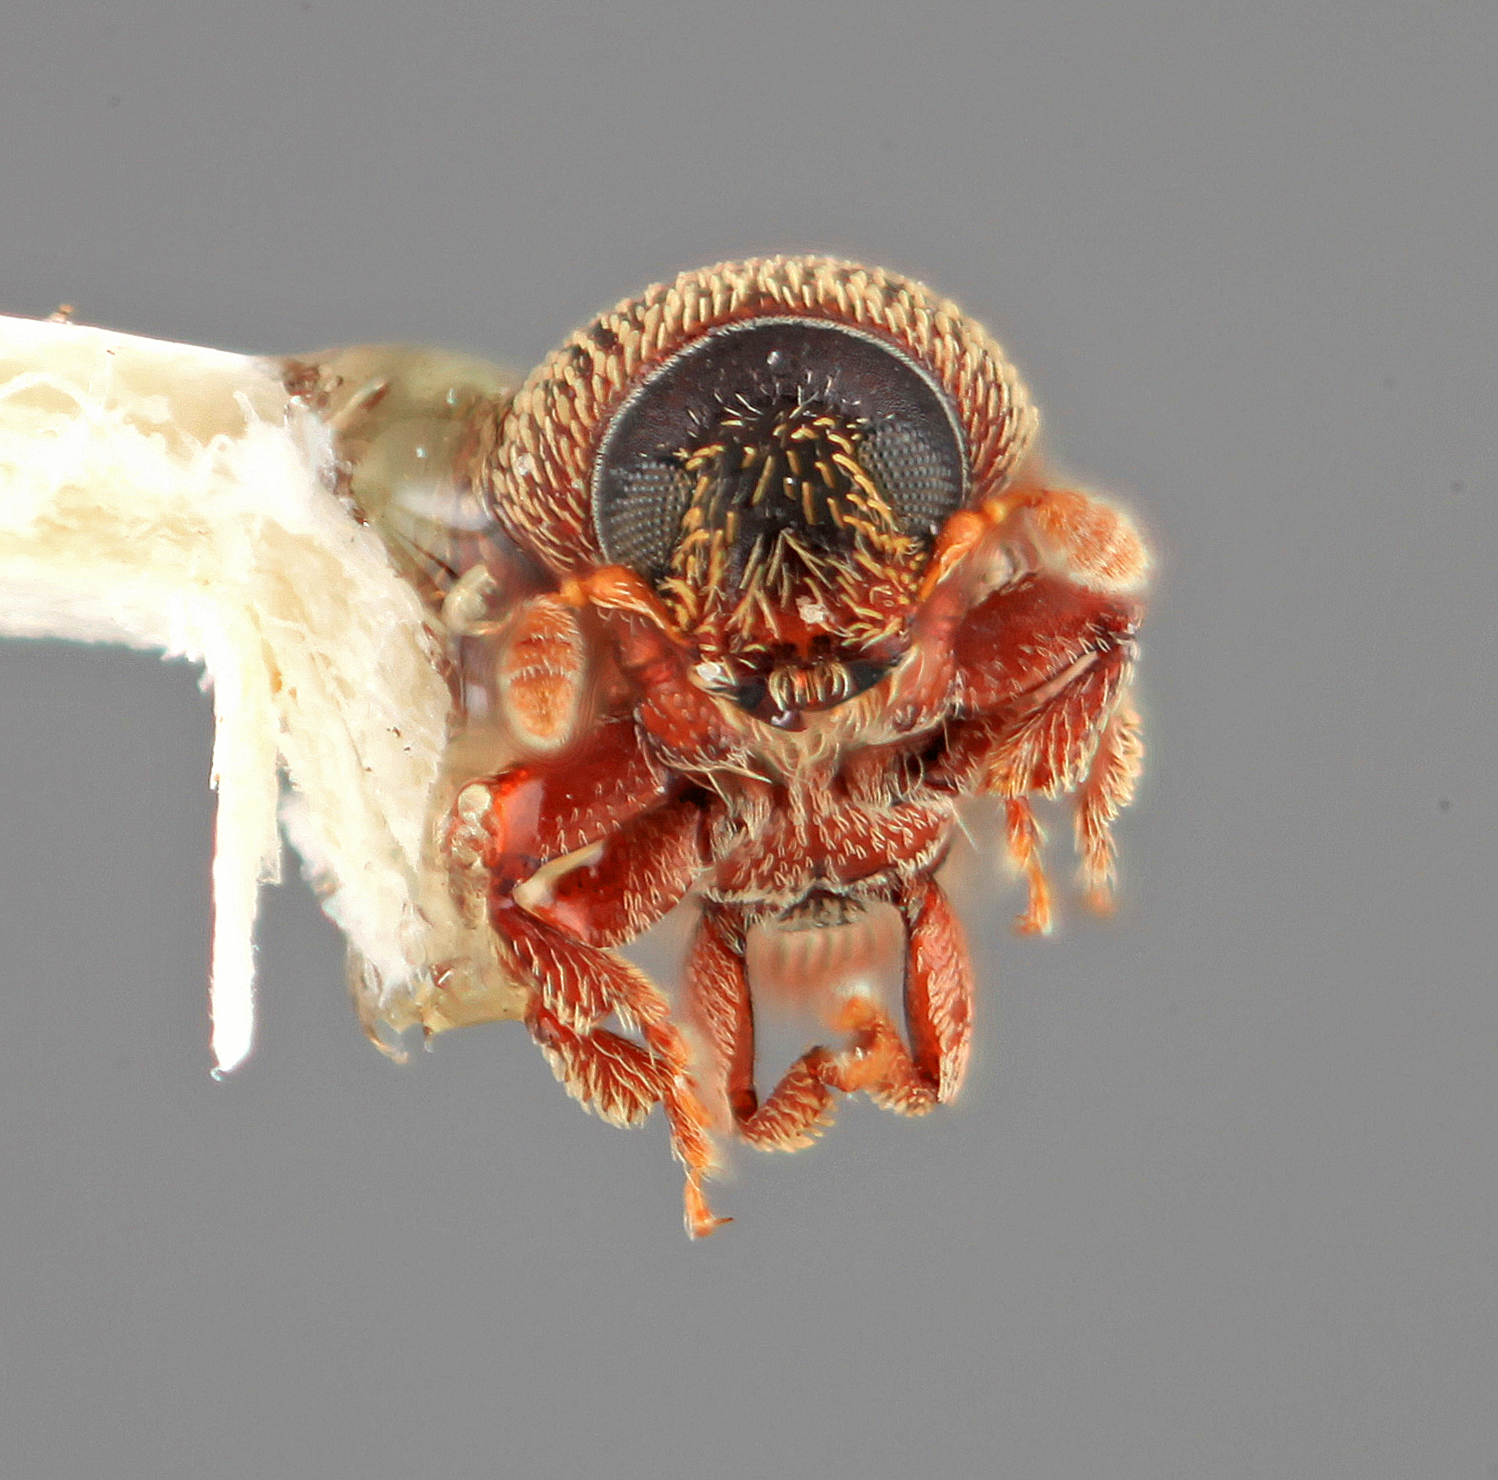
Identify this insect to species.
Phloeosiopsioides pumilus
